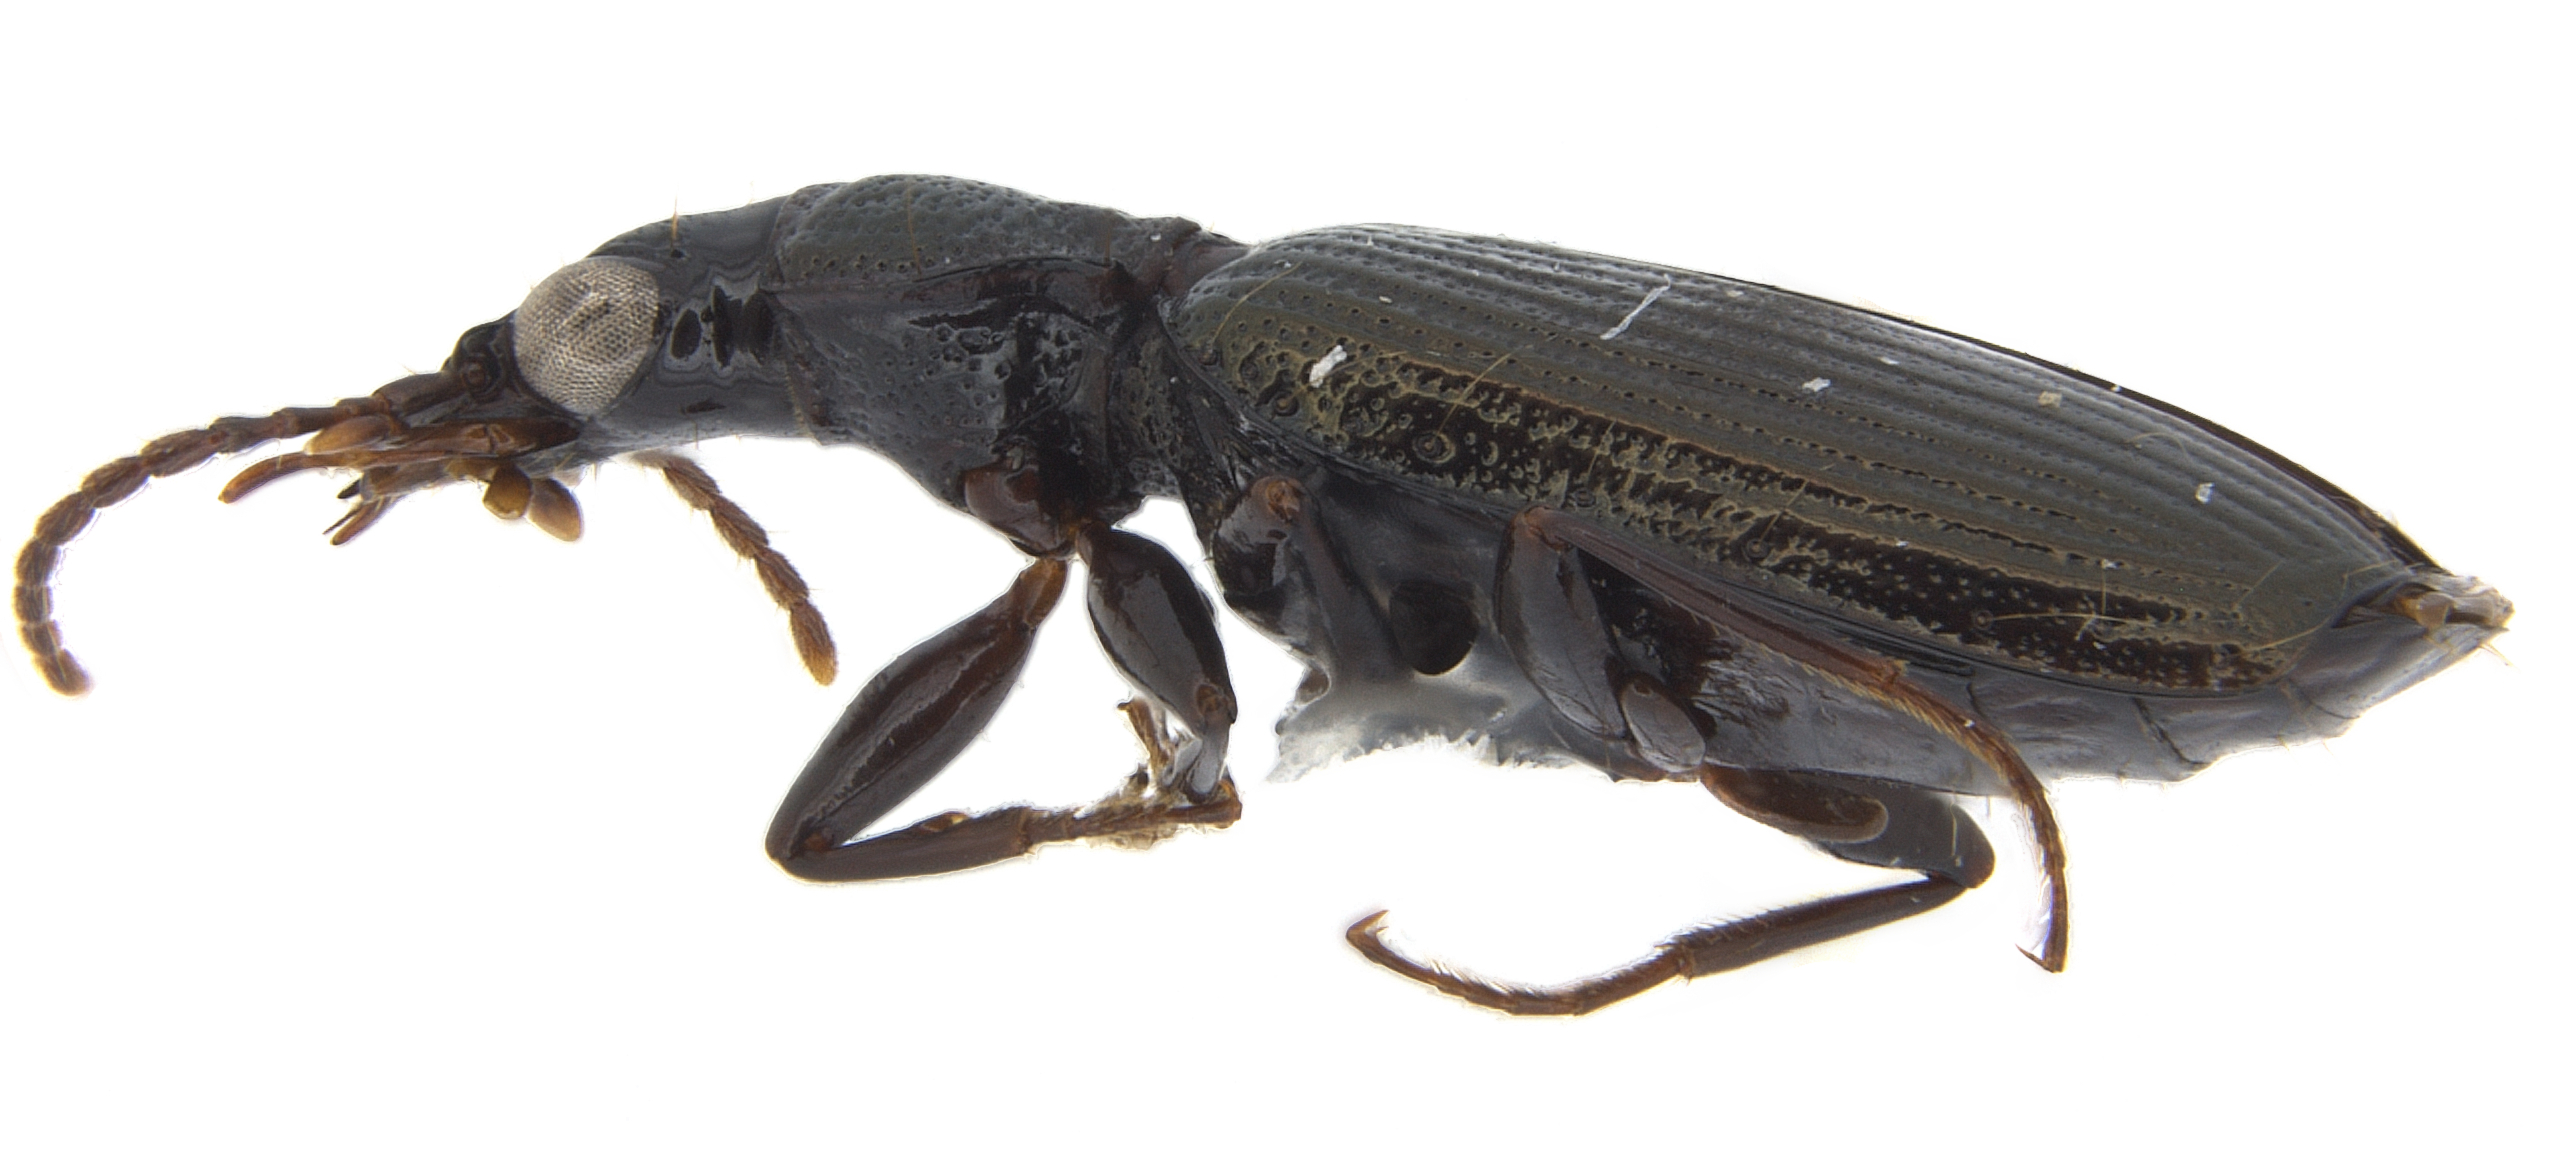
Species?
Eucheila breviformis
